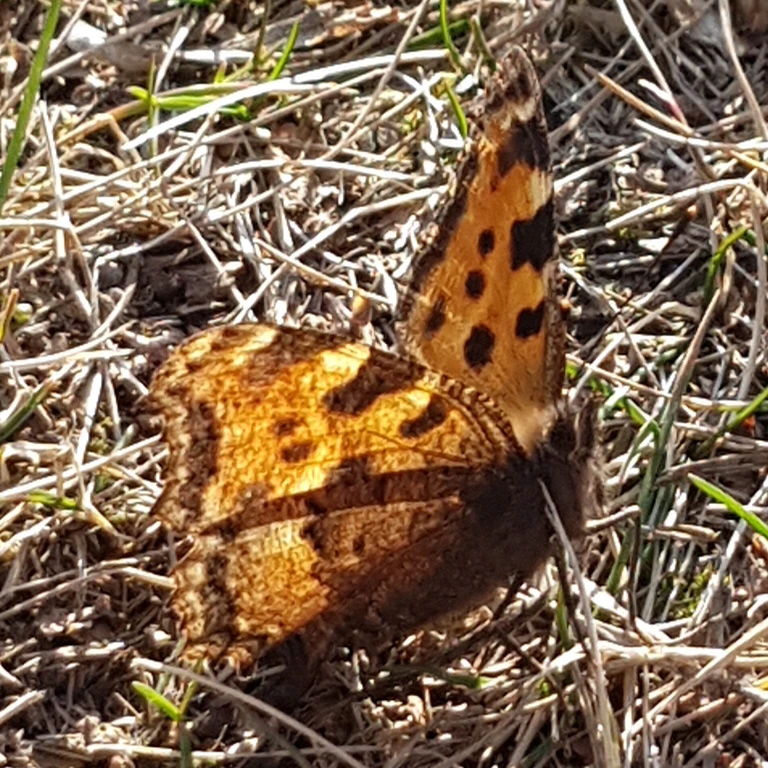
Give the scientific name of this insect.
Nymphalis polychloros
